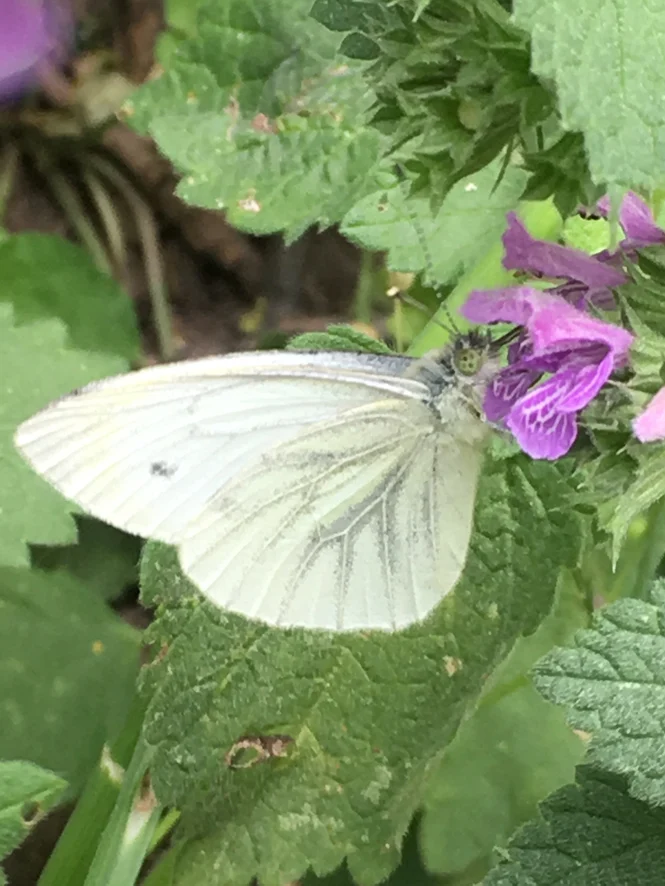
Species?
Pieris napi
